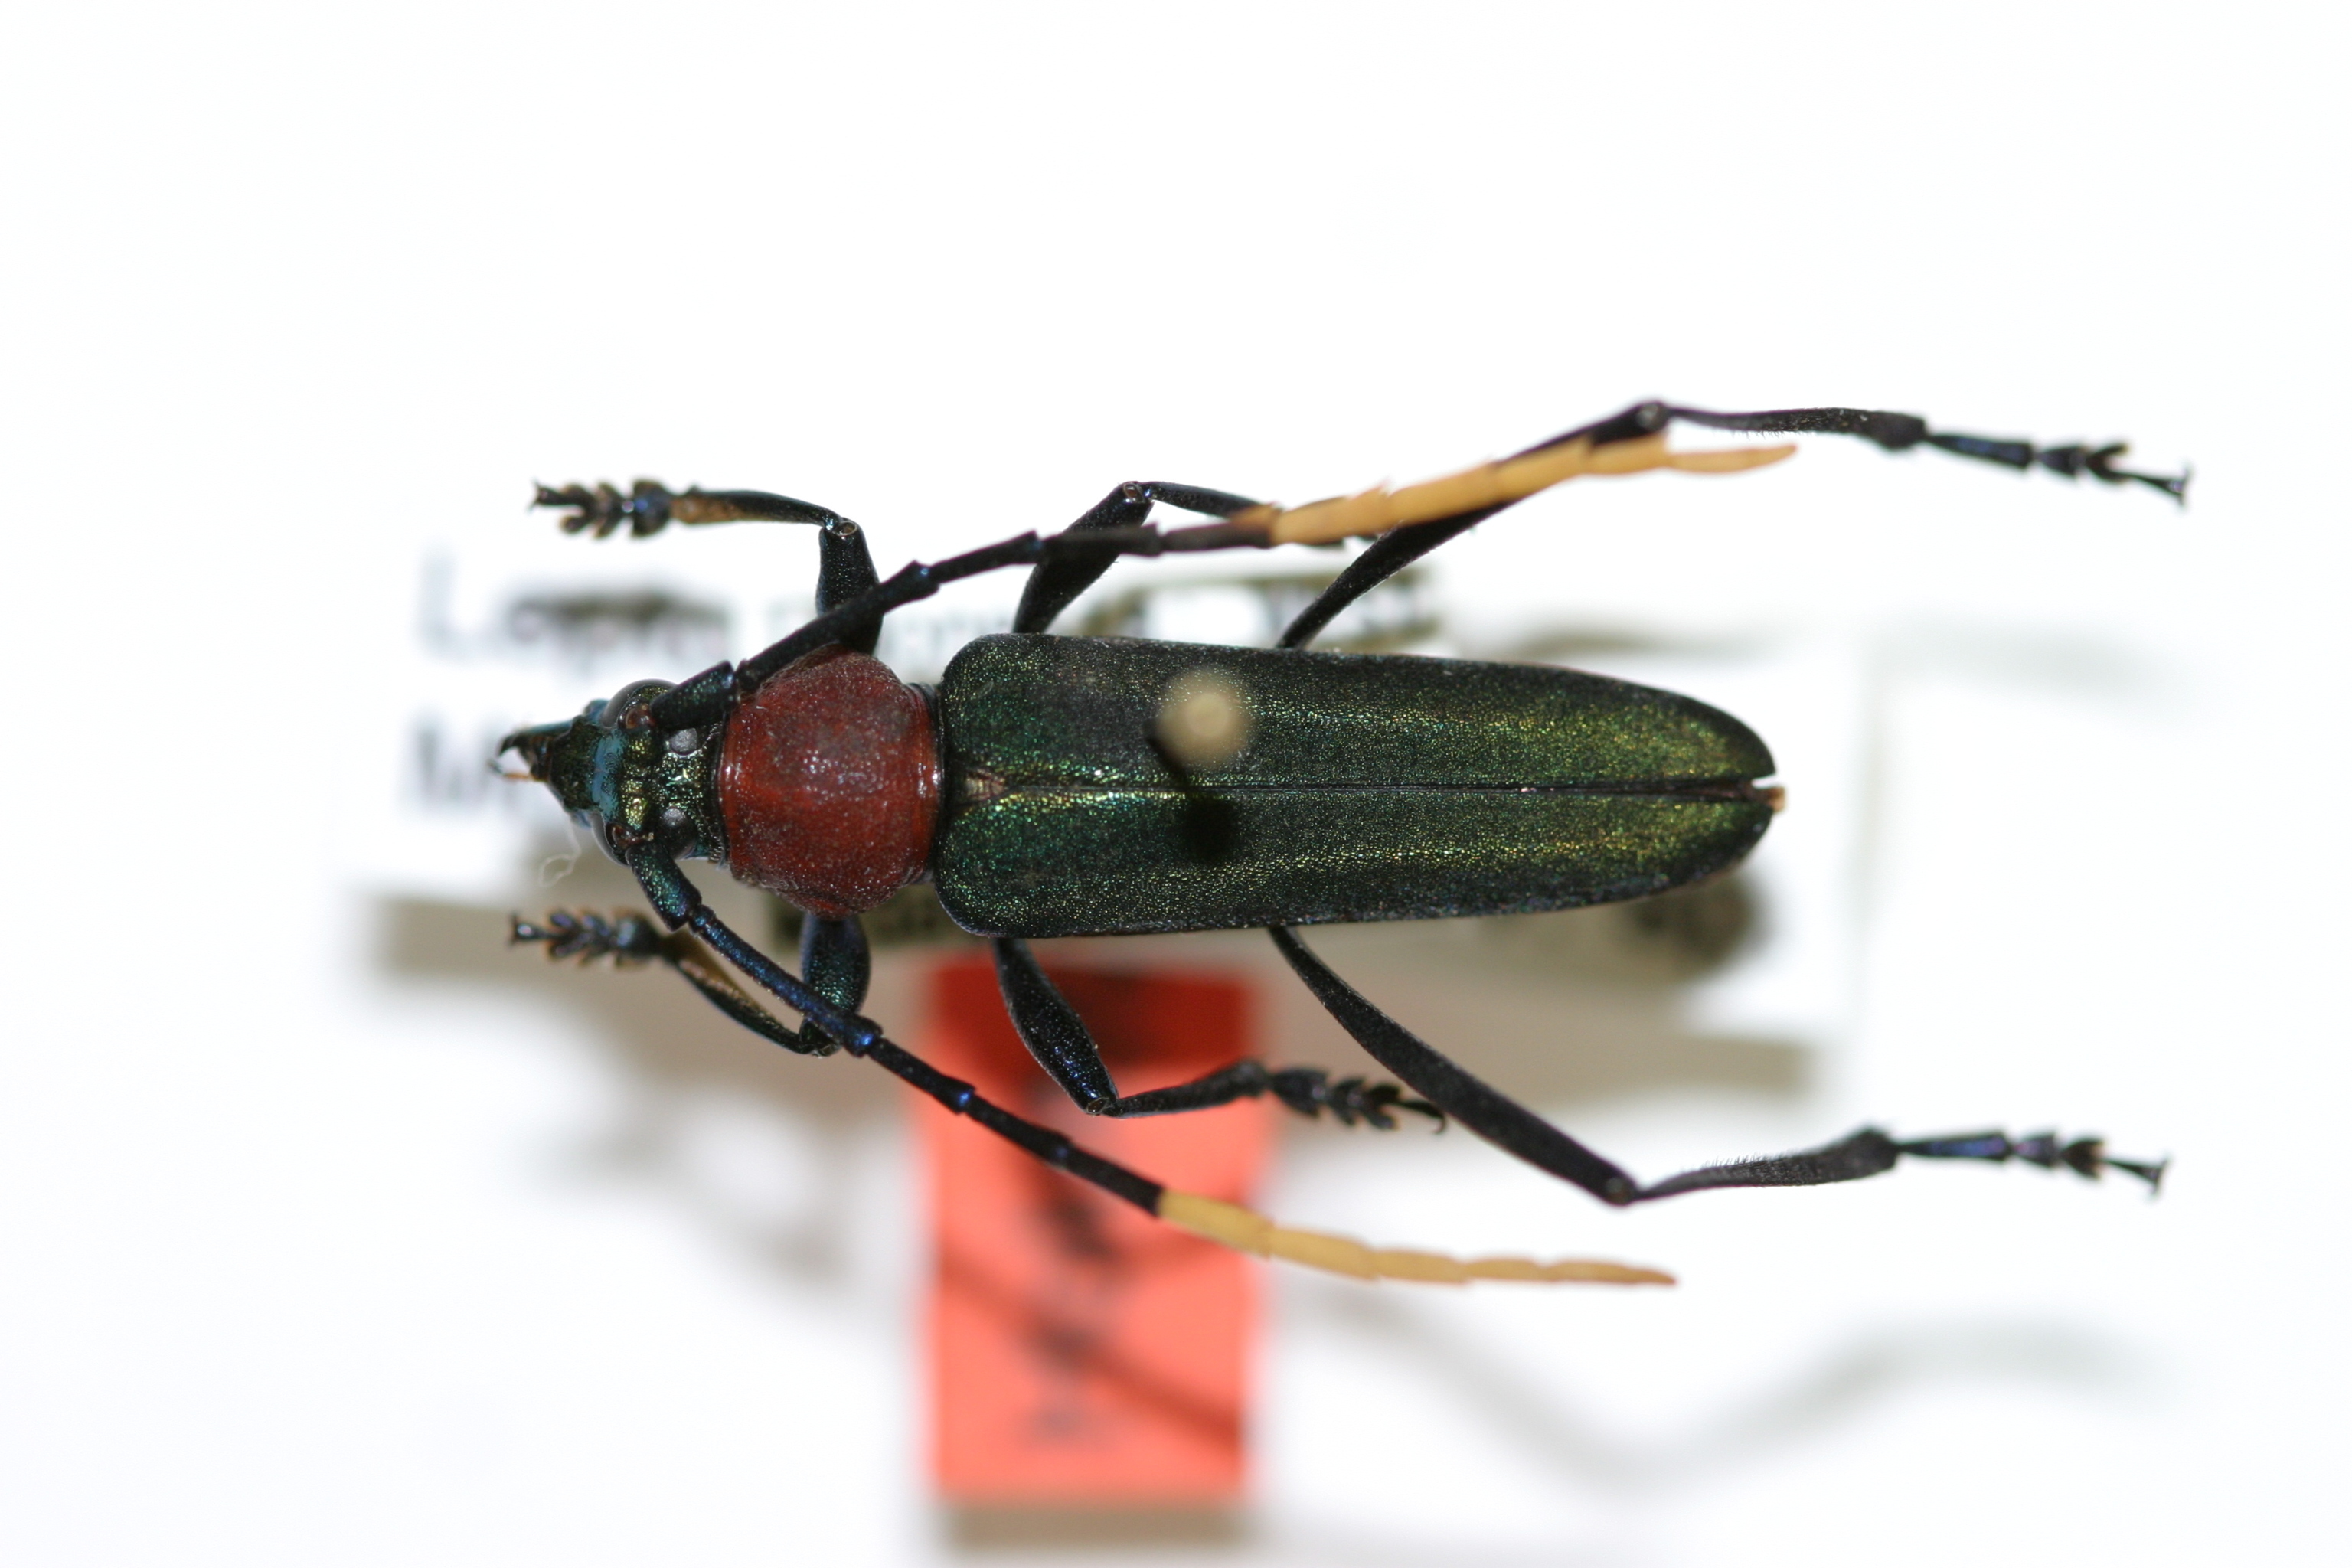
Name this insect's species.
Leptosiella hefferni
